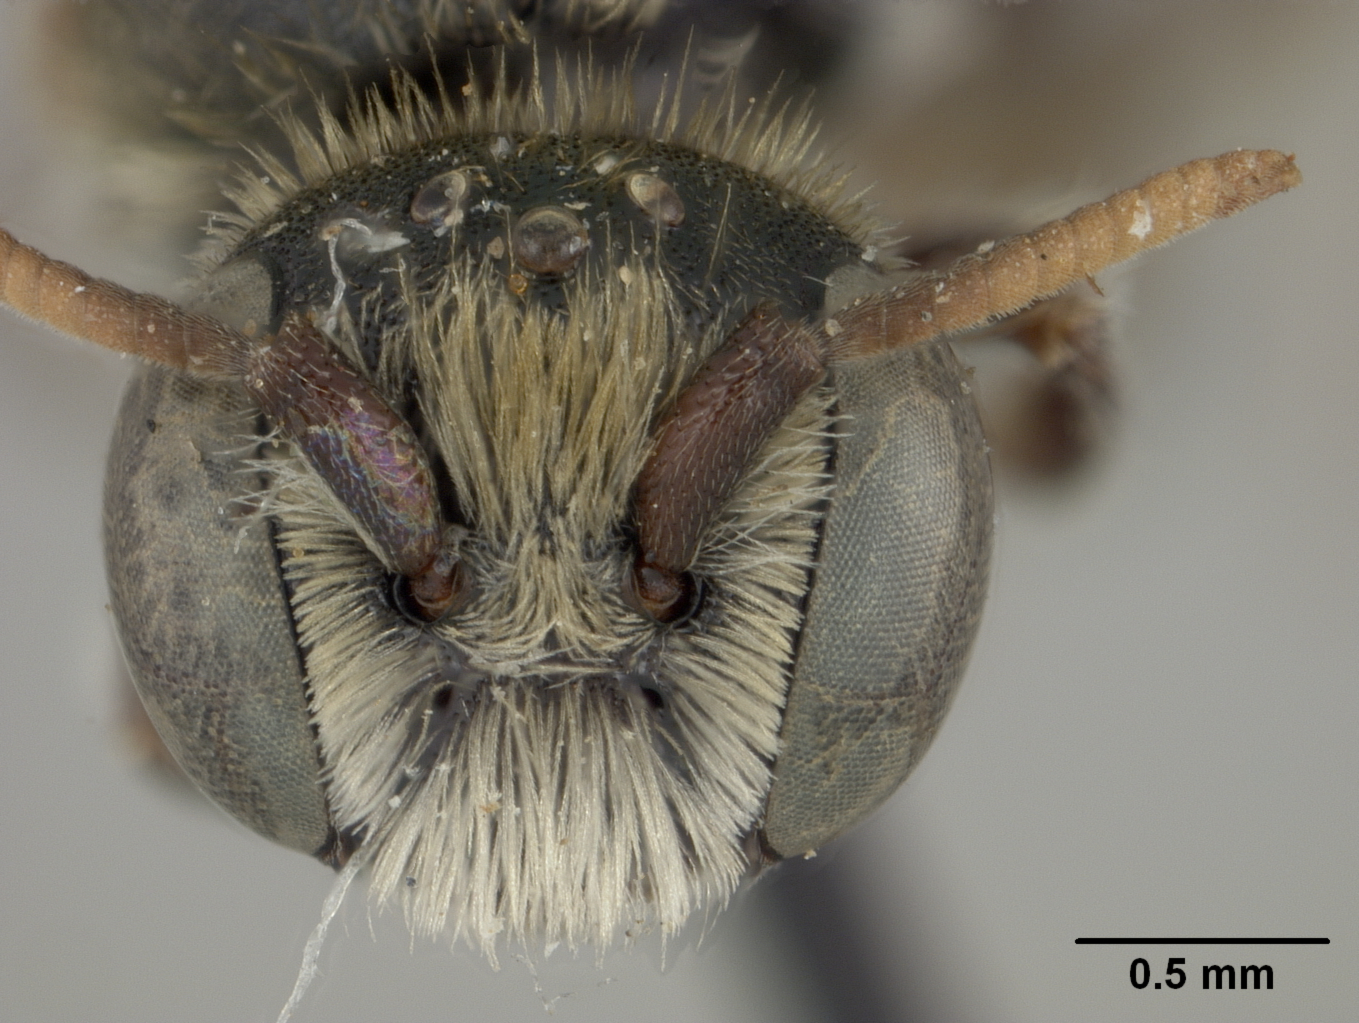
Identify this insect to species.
Alcidamea brachyodonta
